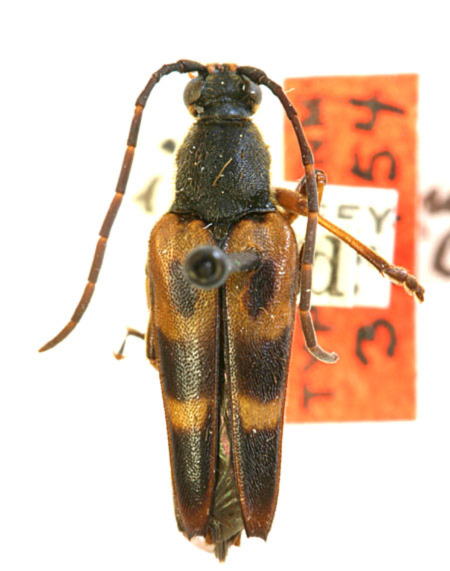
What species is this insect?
Strangalia idahoensis (also Leptura obliterata)
